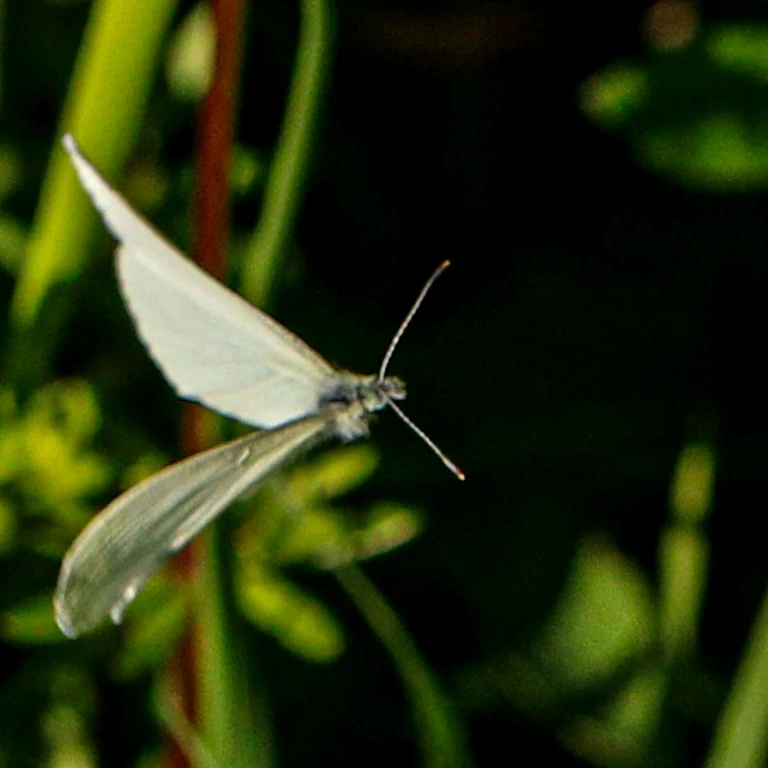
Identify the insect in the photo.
Leptidea sinapis/juvernica
